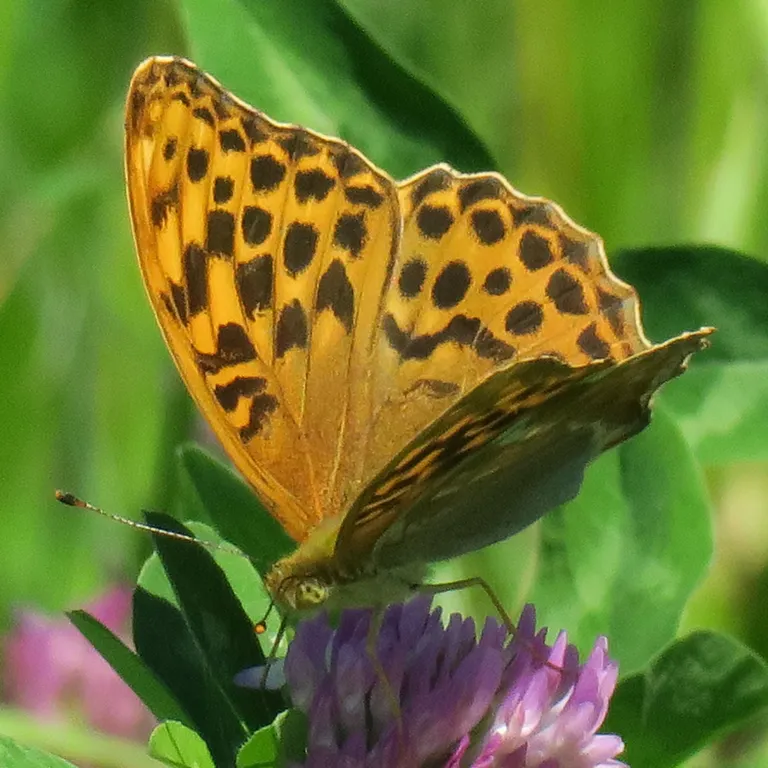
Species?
Argynnis paphia
